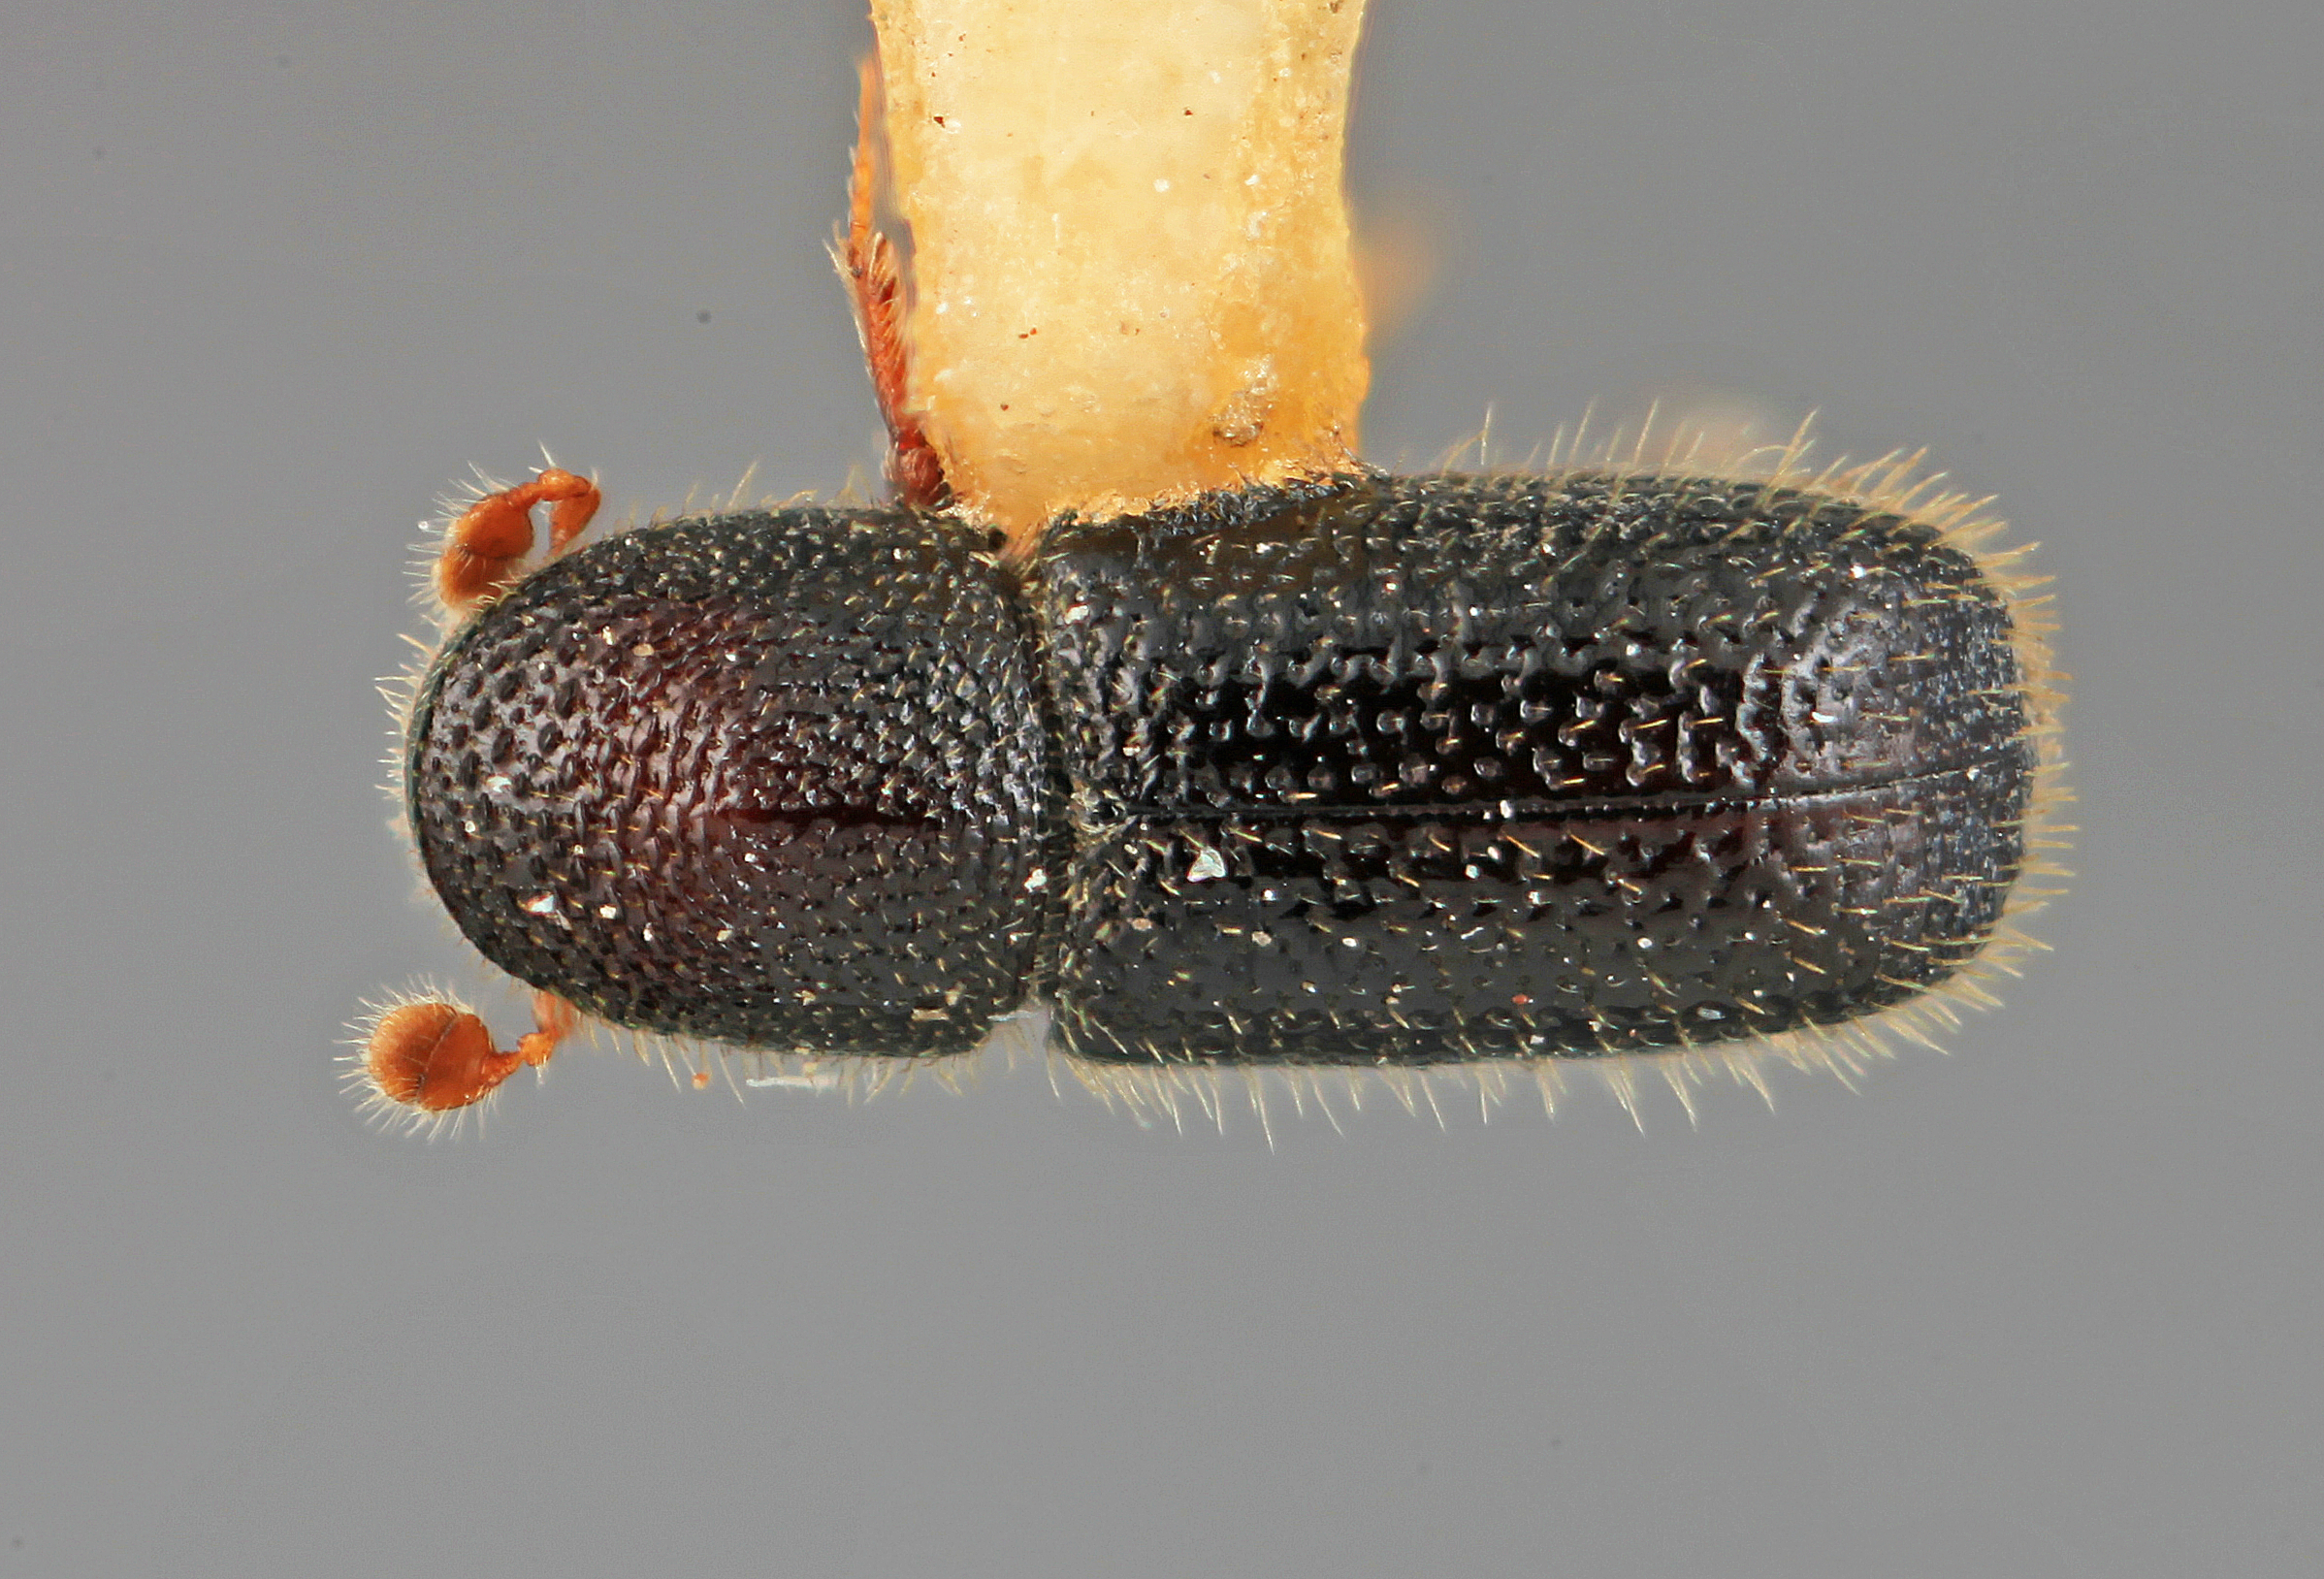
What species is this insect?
Dendroterus cognatus
